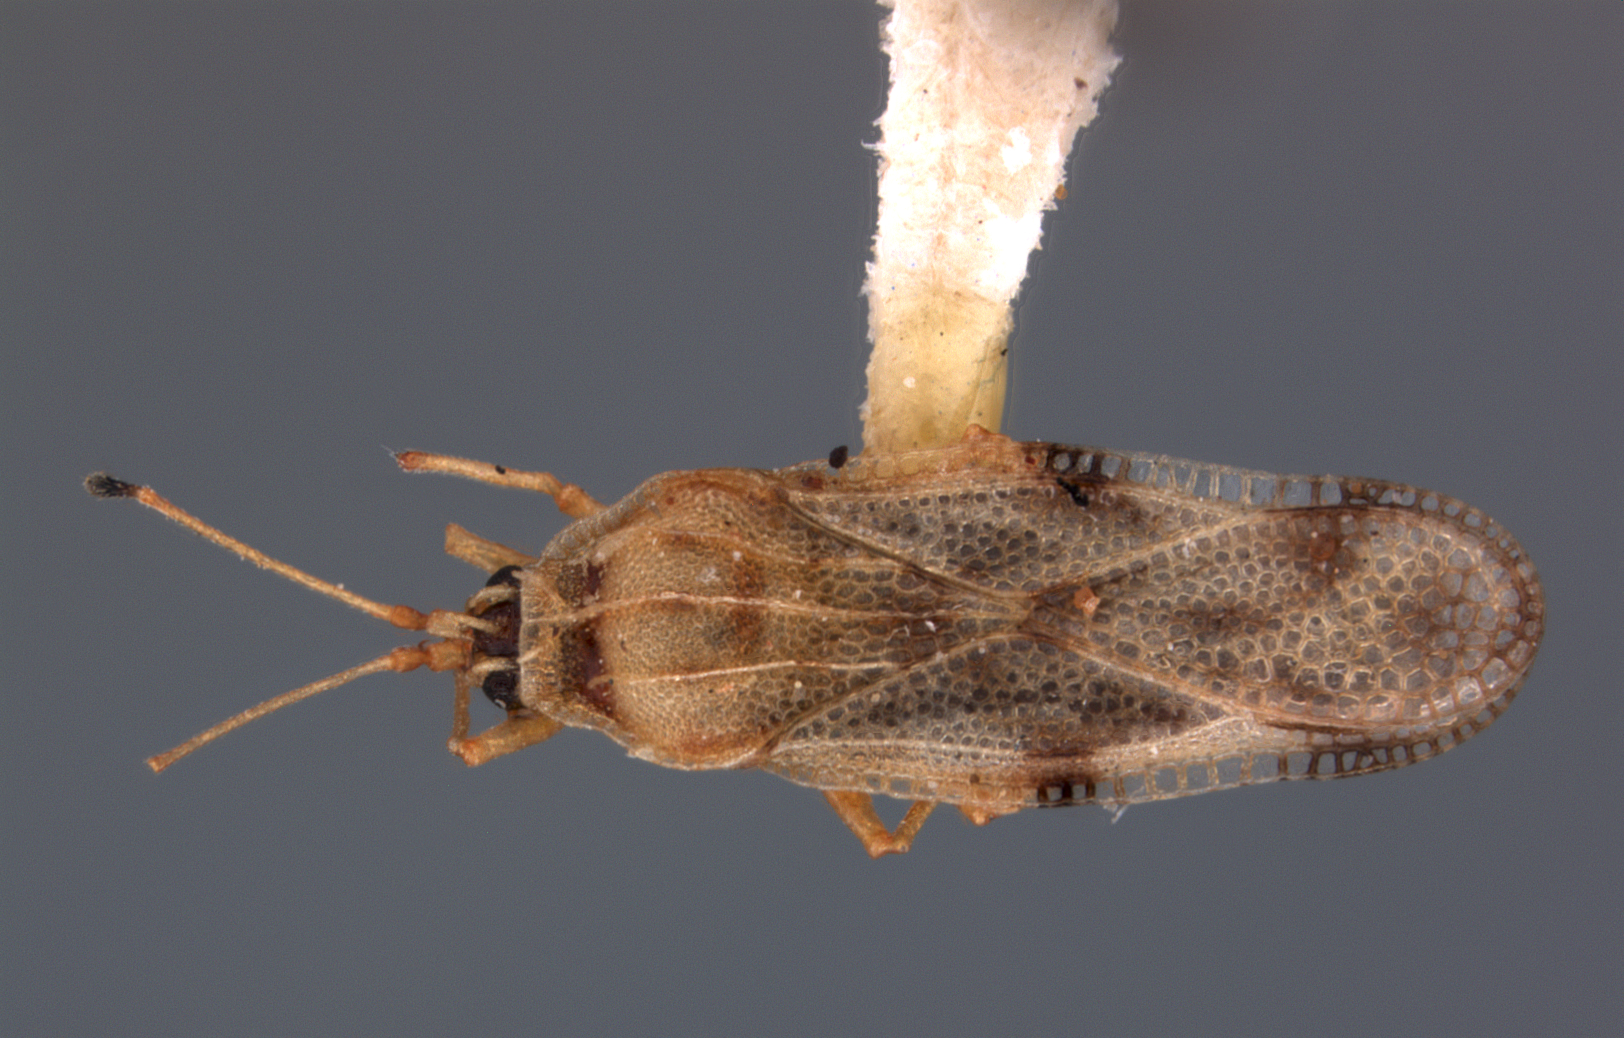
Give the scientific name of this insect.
Engynoma dealba
